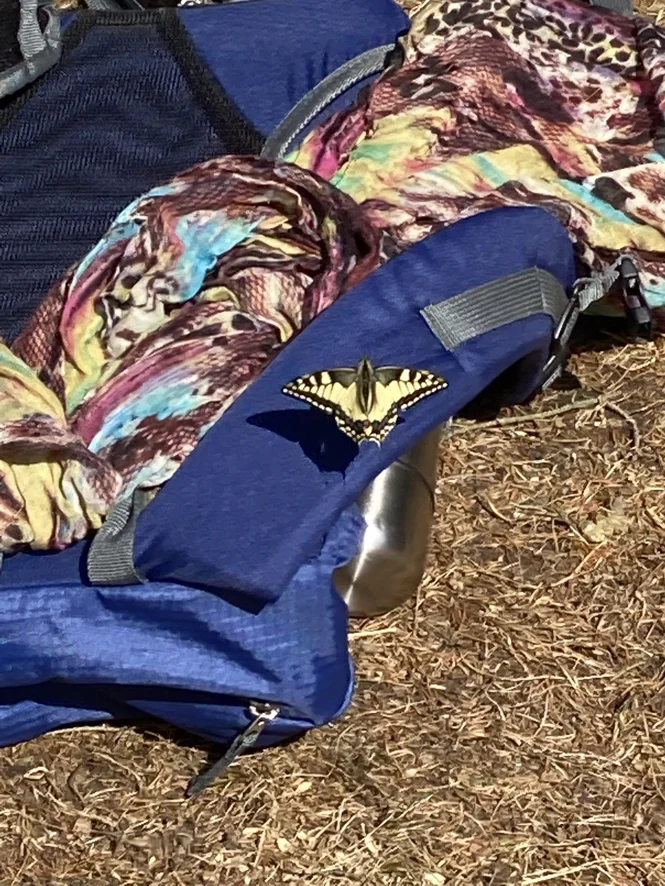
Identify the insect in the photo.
Papilio machaon
